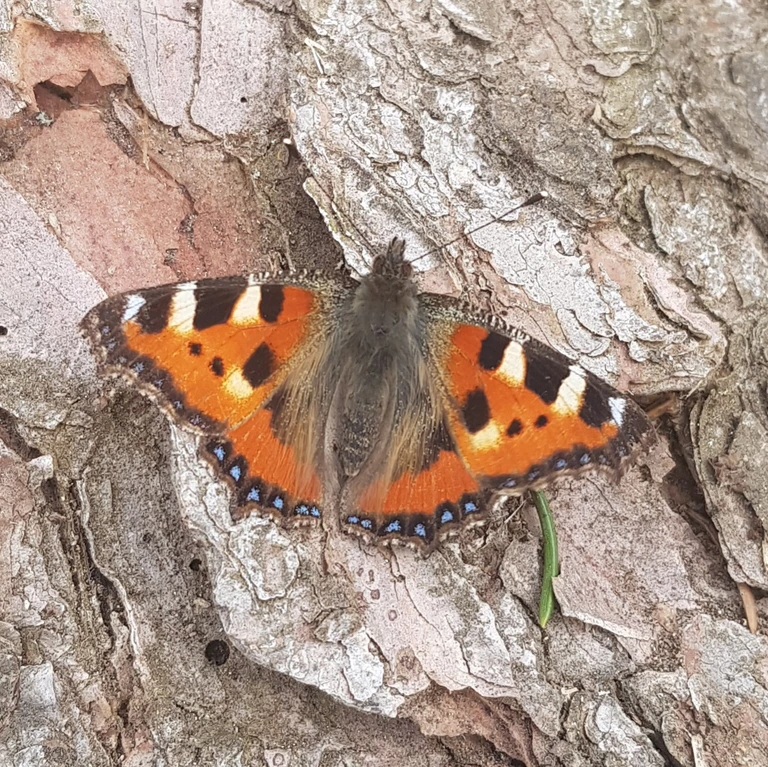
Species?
Aglais urticae
